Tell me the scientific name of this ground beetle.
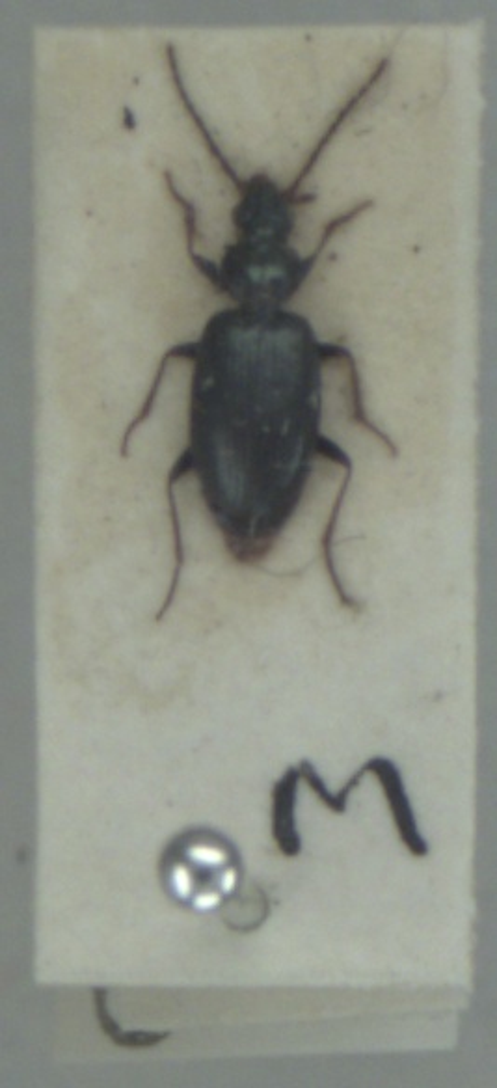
Bembidion atrocaeruleum
